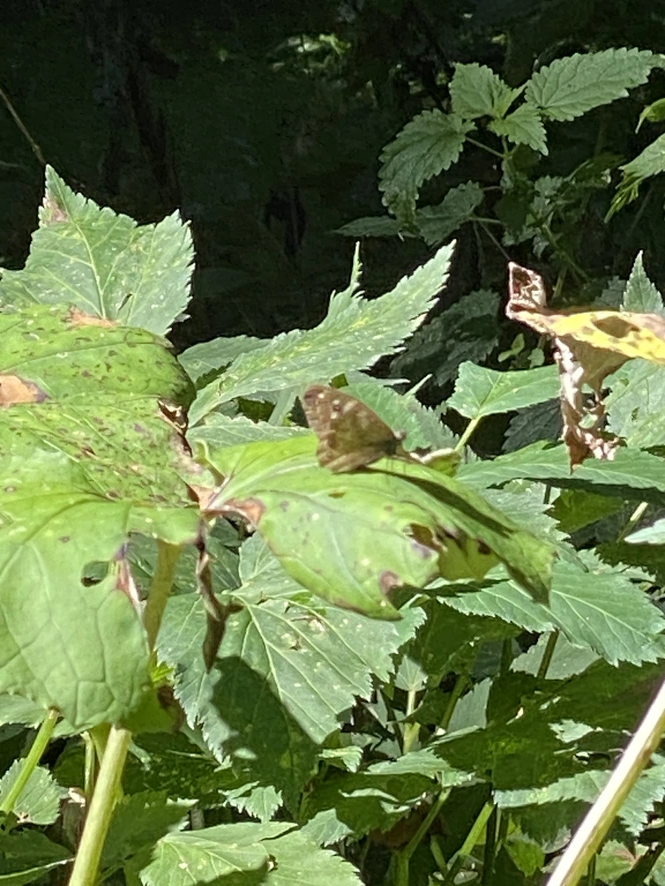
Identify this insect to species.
Pararge aegeria
